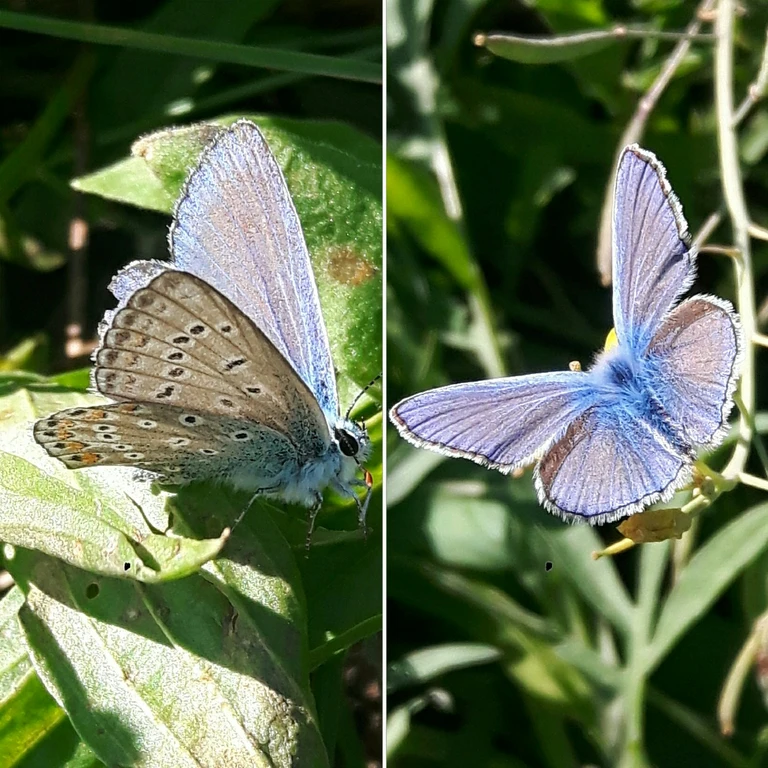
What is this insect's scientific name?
Polyommatus icarus
